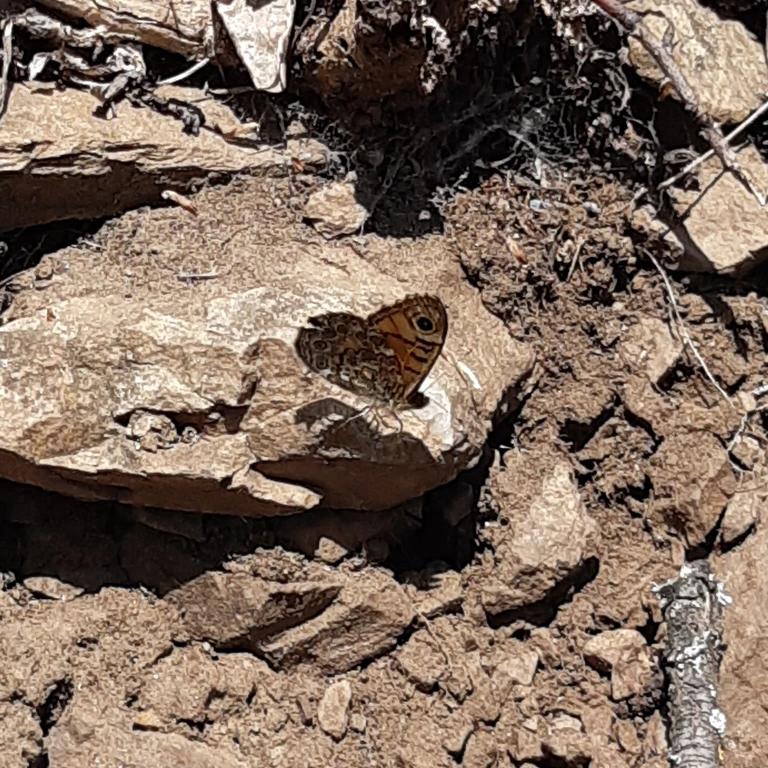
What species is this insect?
Lasiommata megera (also Pararge megera)
